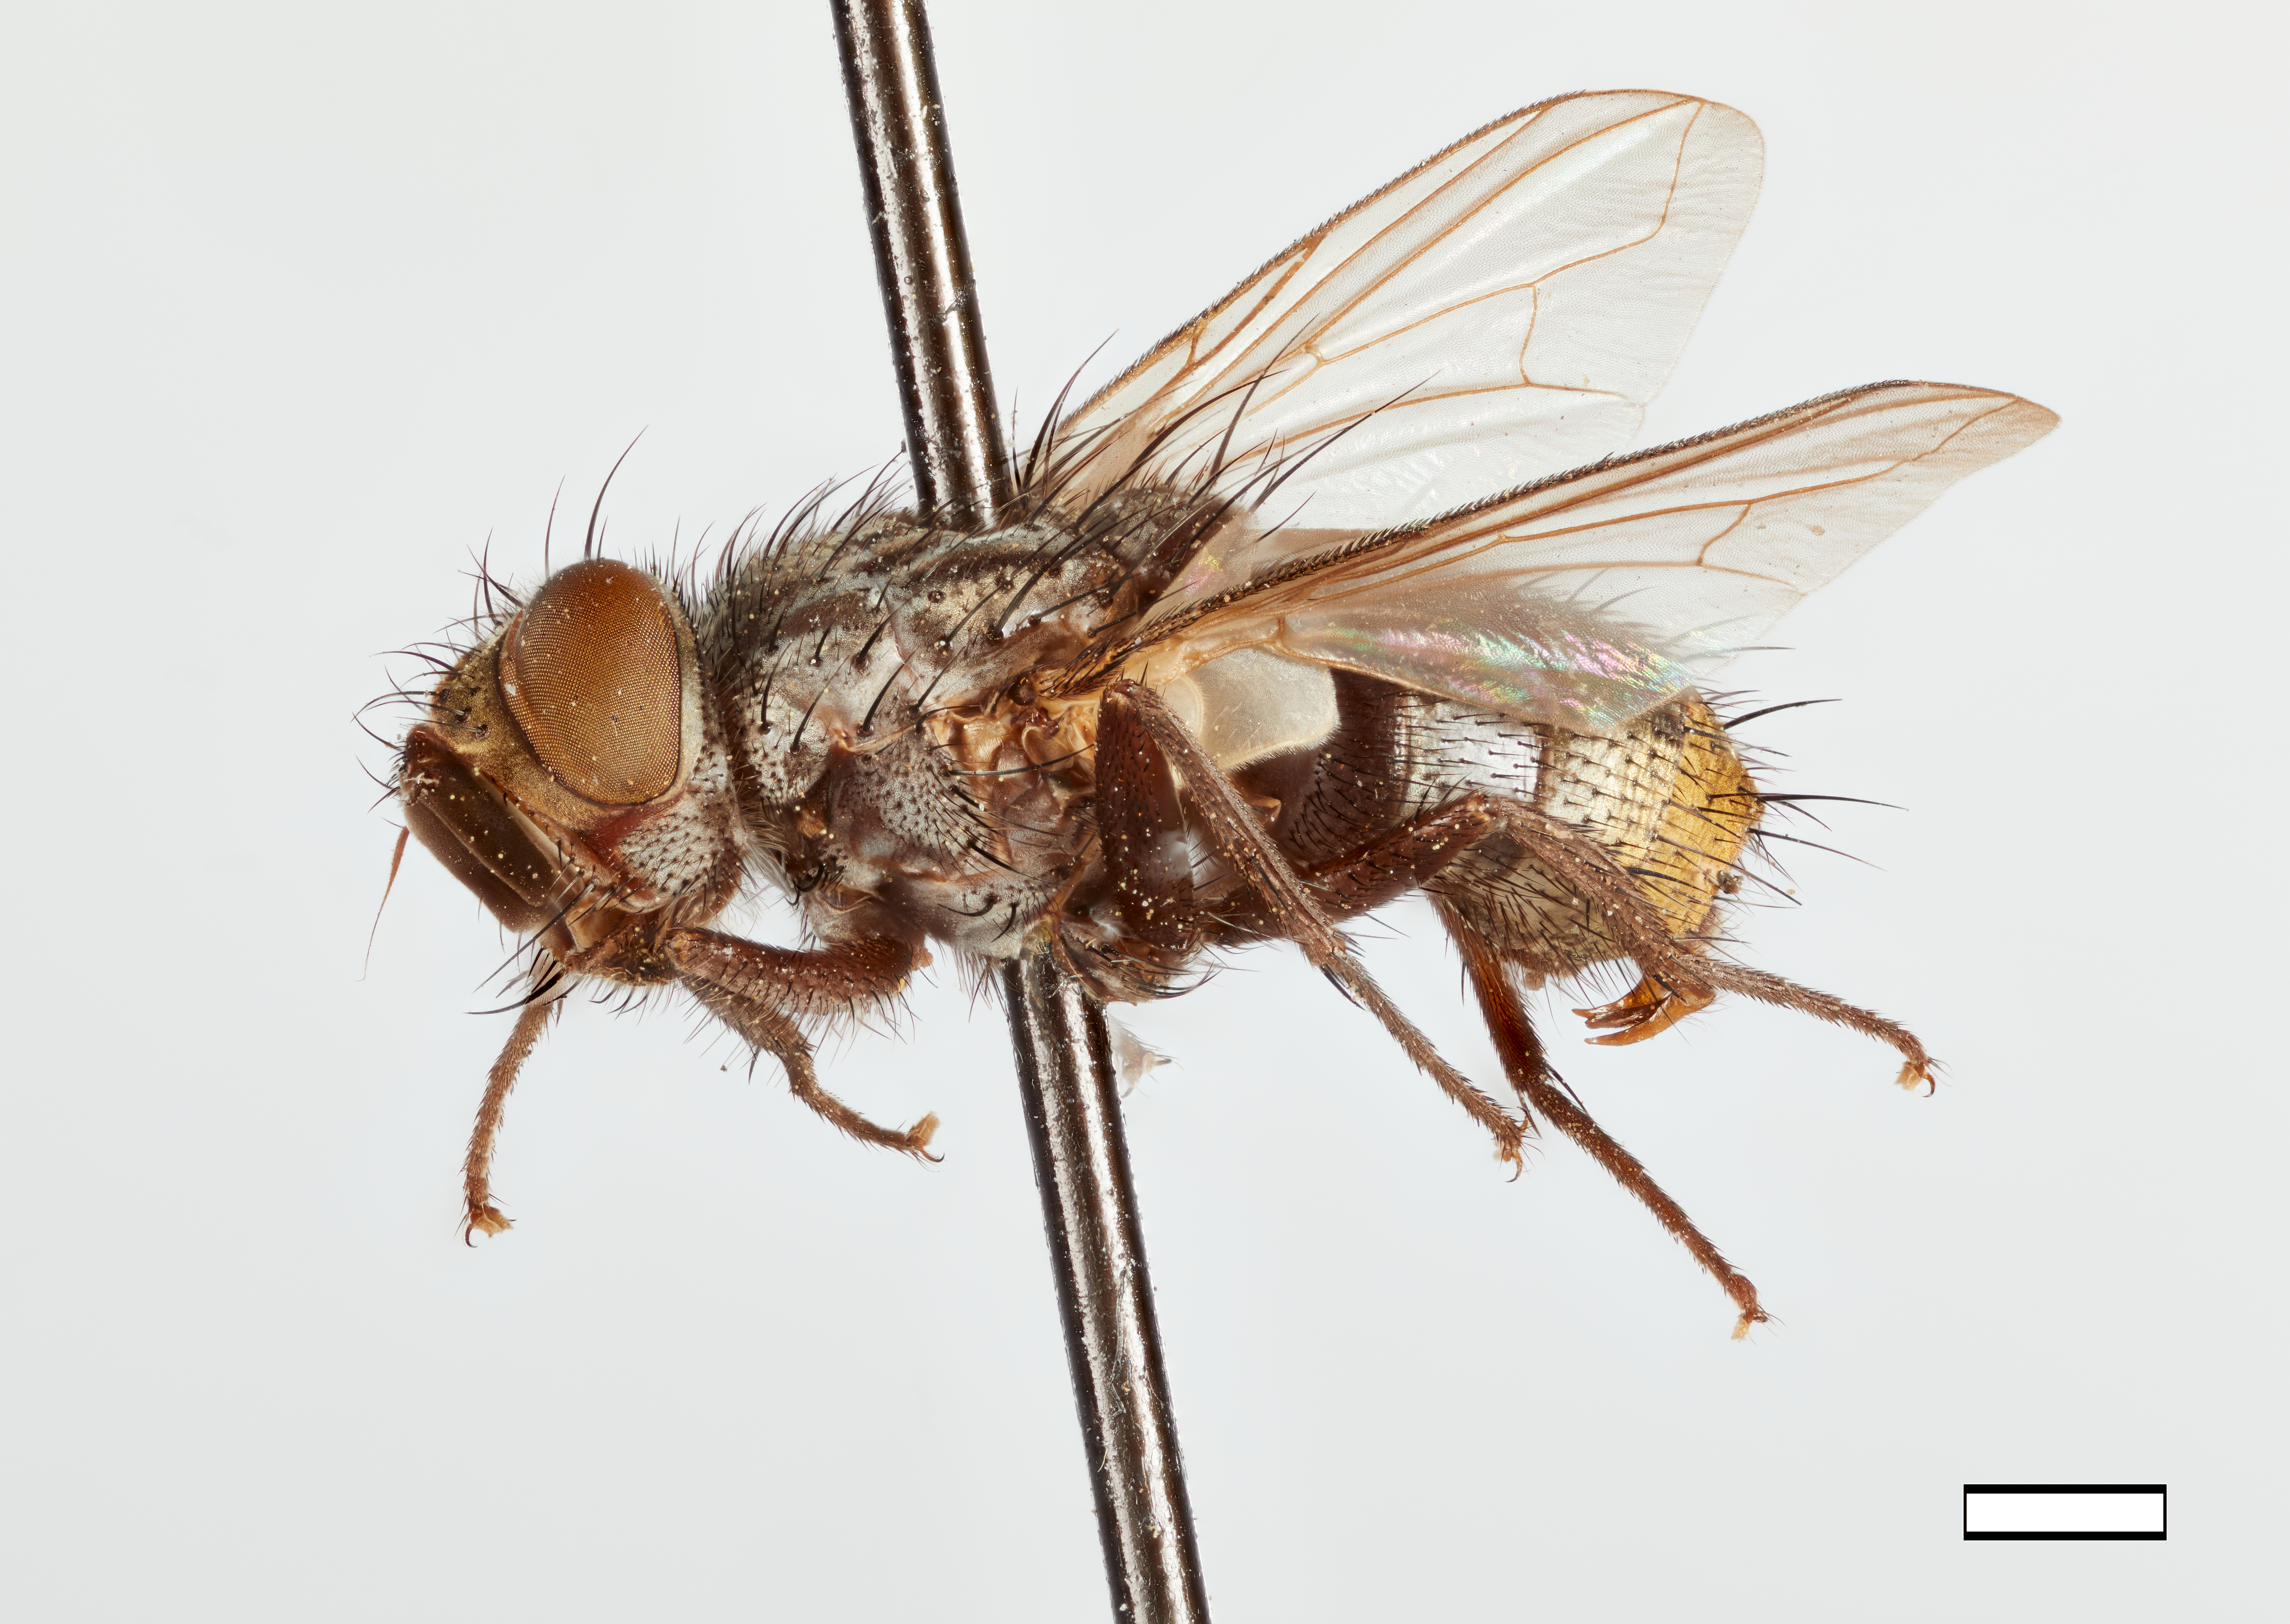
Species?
Phorocera nitelae
